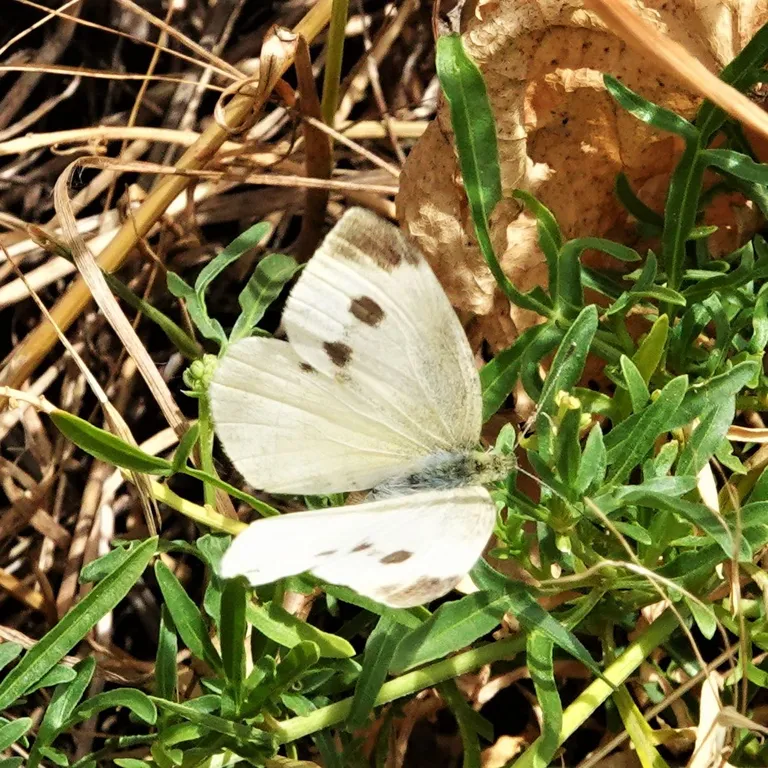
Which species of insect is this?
Pieris rapae
